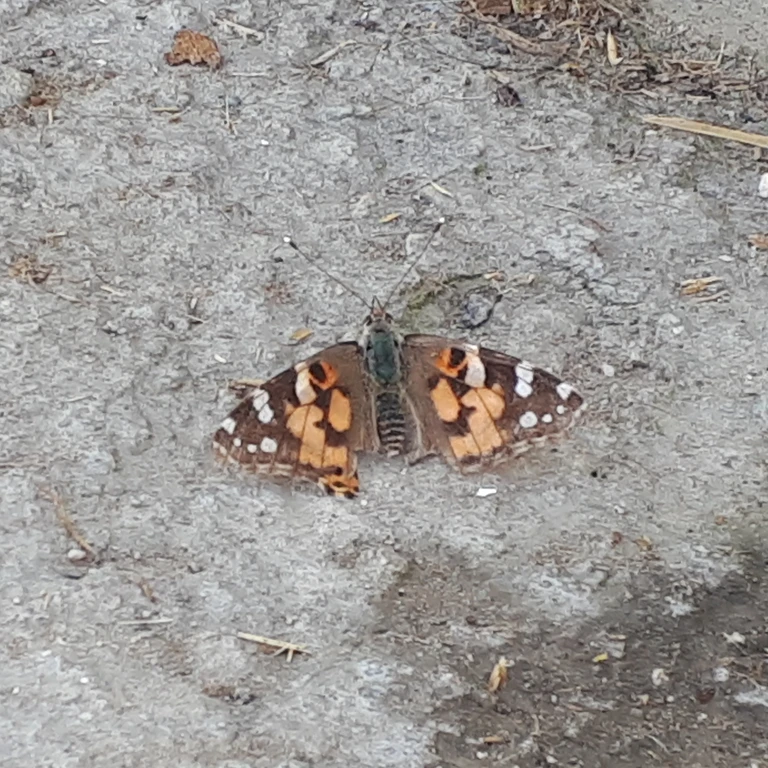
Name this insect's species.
Vanessa cardui
